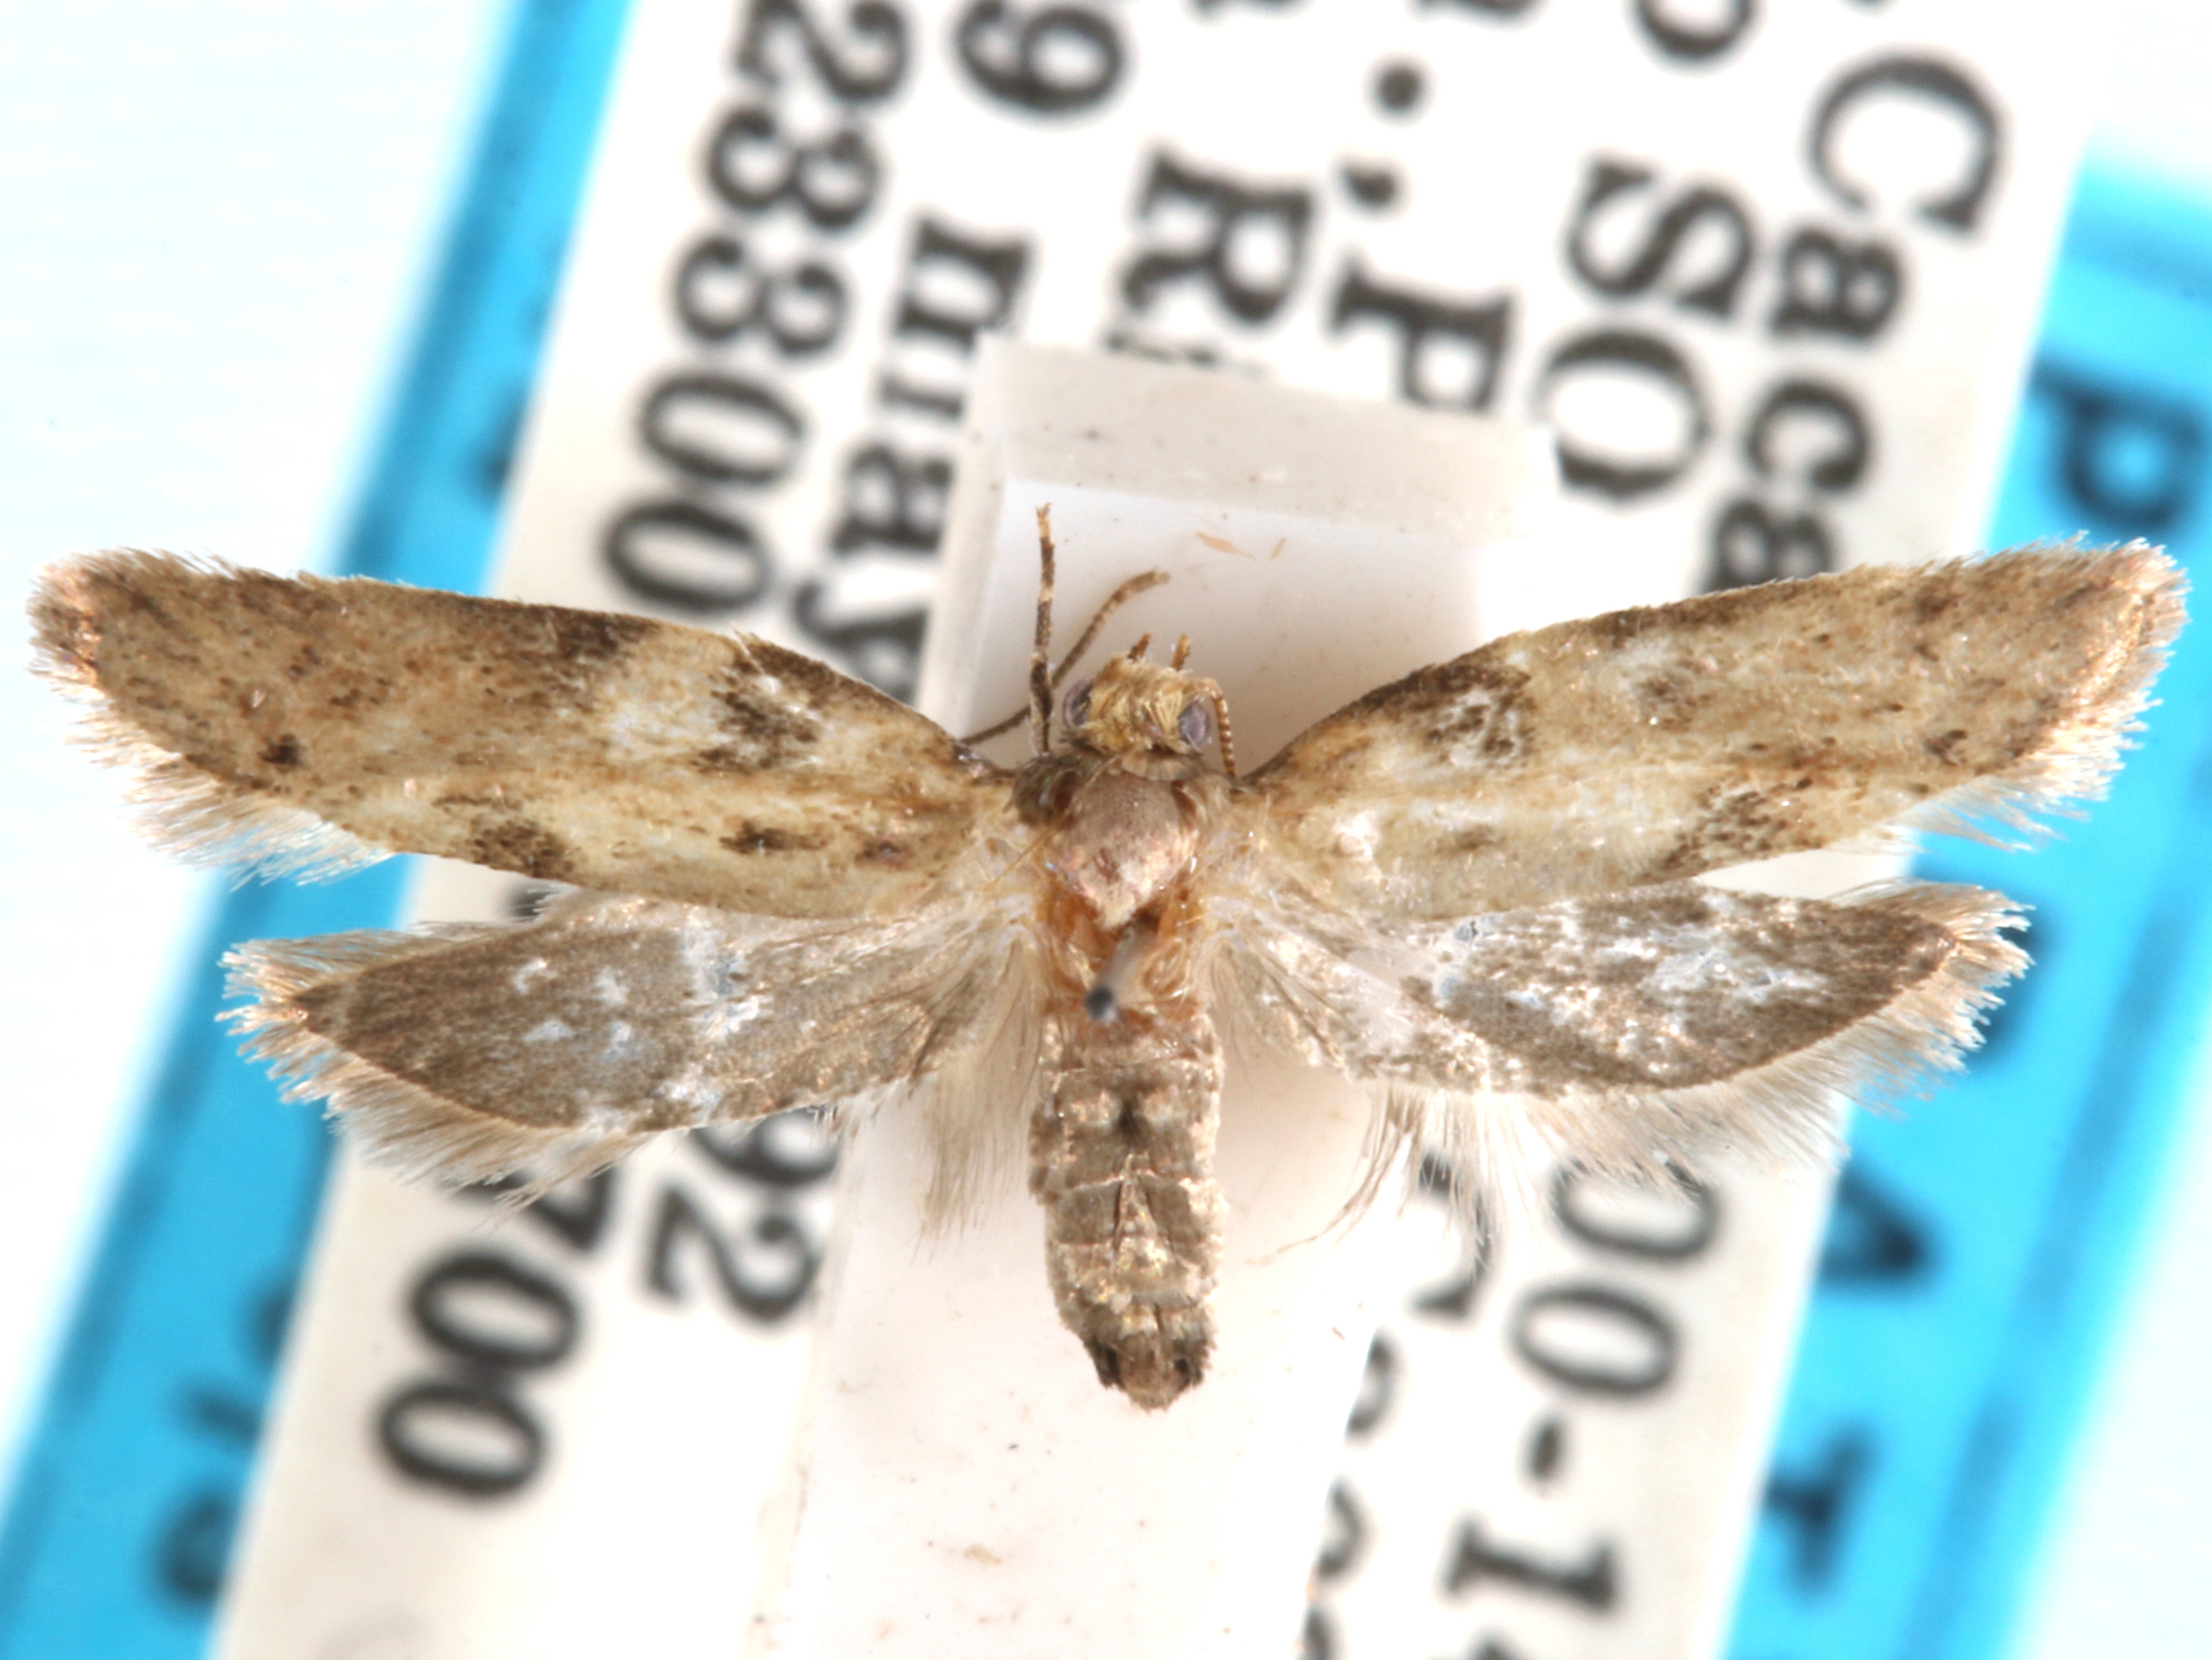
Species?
Anchimacheta costaricae
